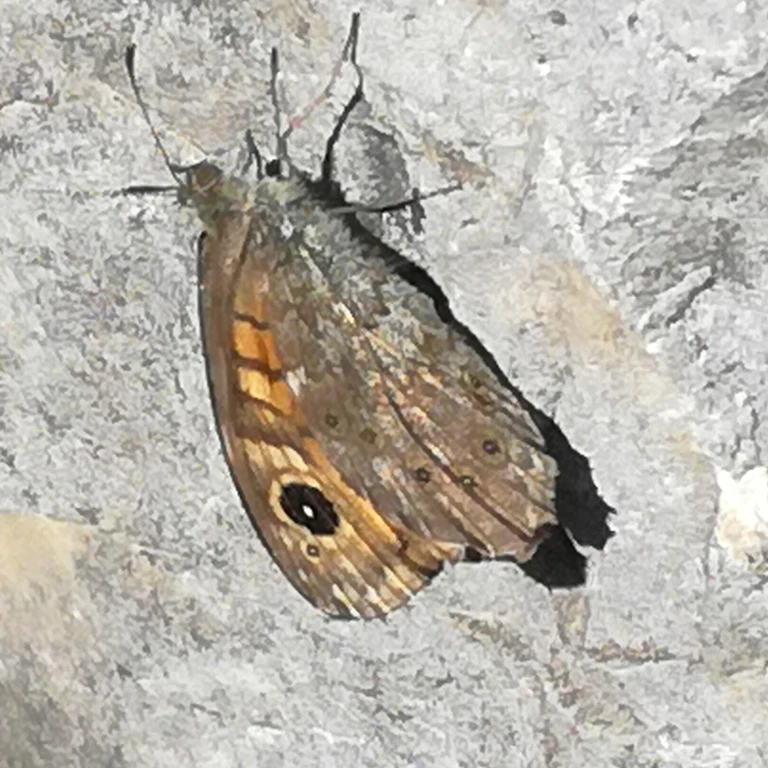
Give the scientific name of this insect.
Lasiommata megera (also Pararge megera)
